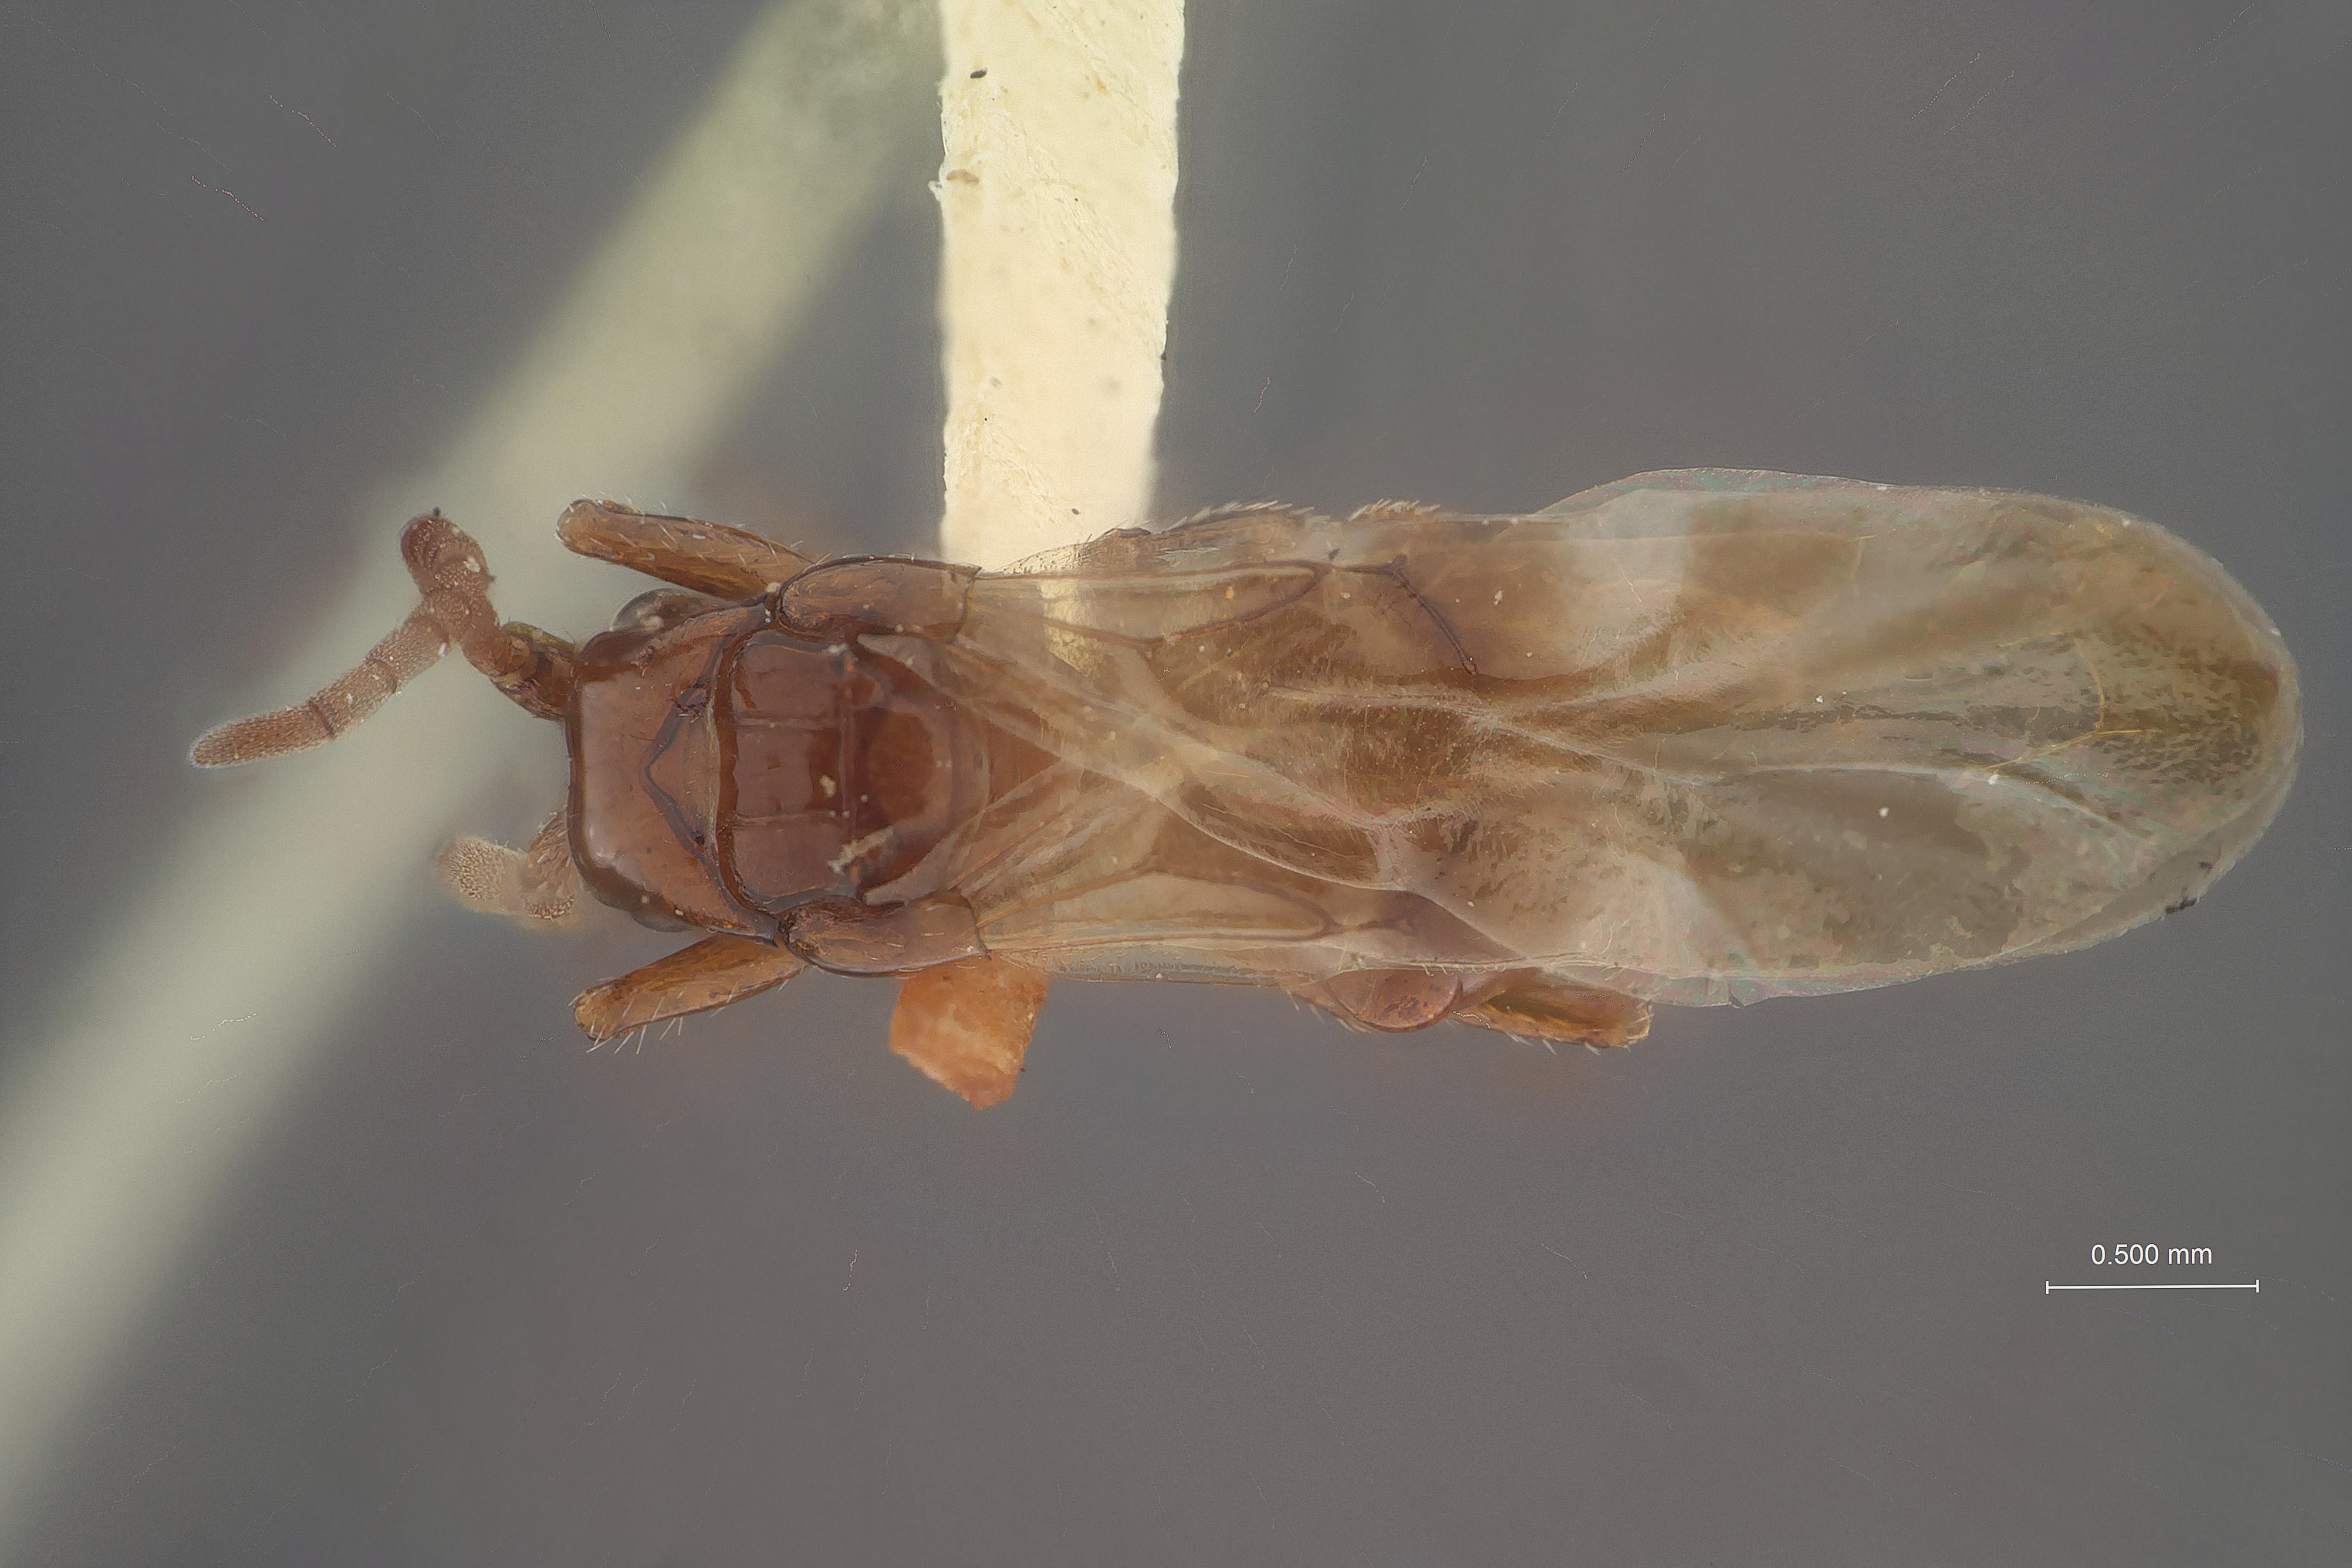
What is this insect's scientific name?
Loboscelidea brunnea
